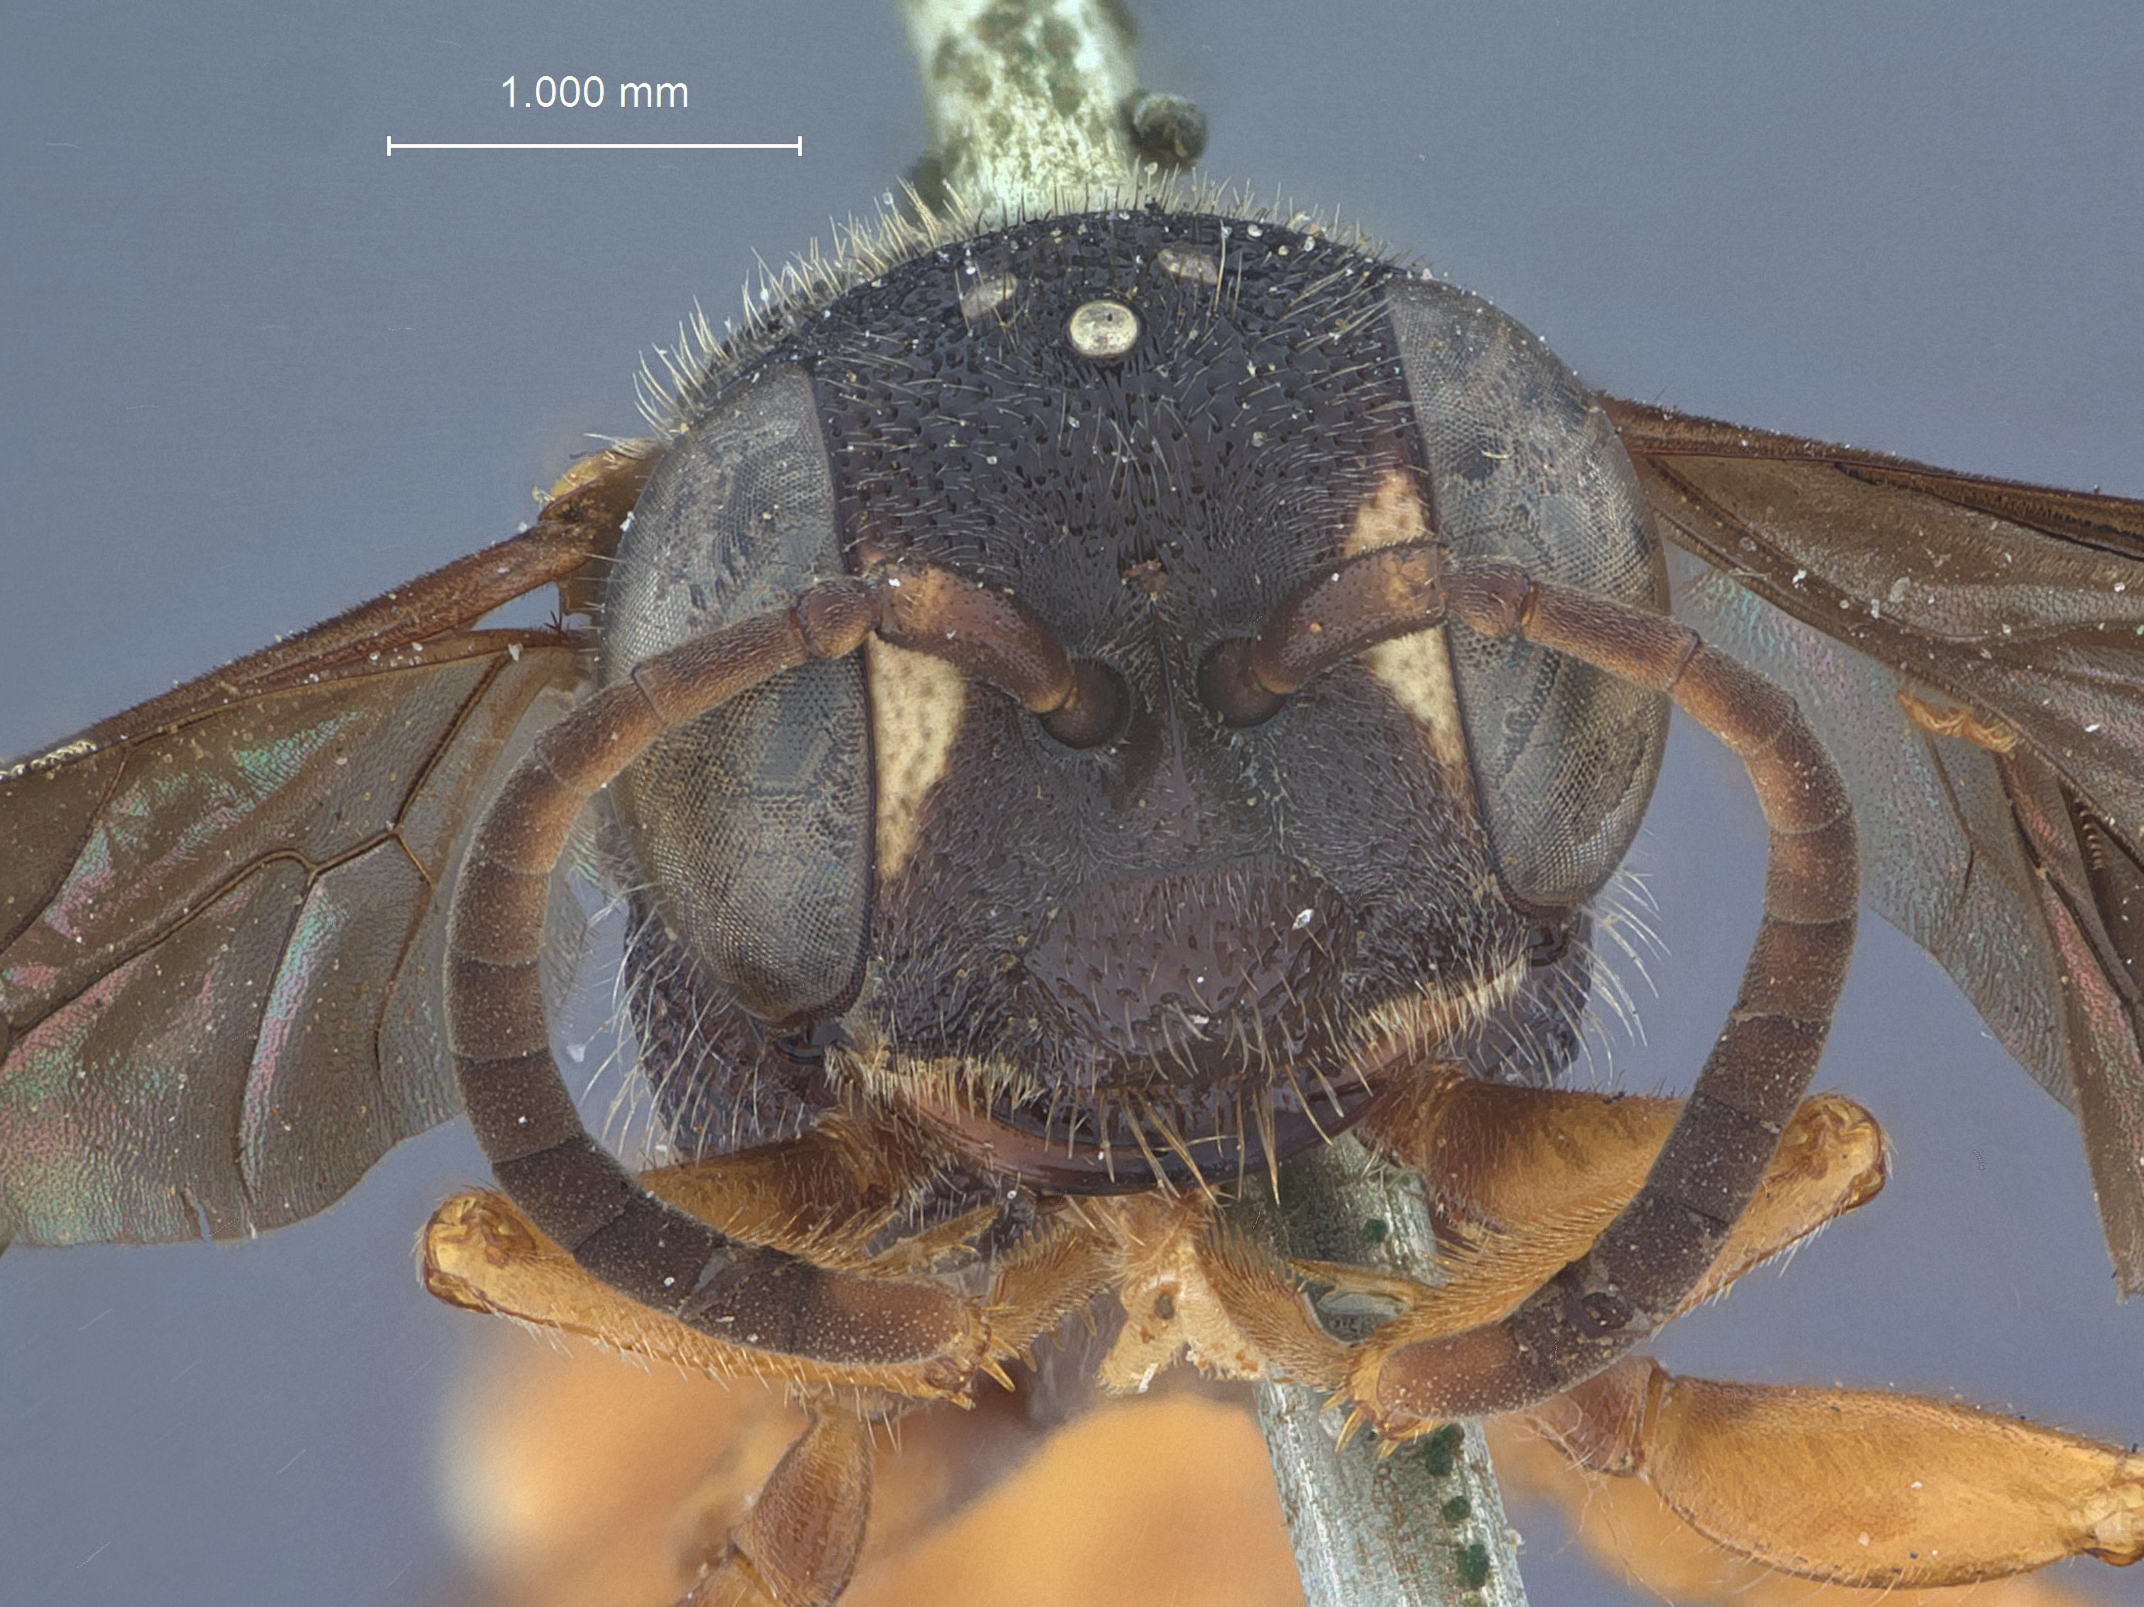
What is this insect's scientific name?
Cerceris tiendang
